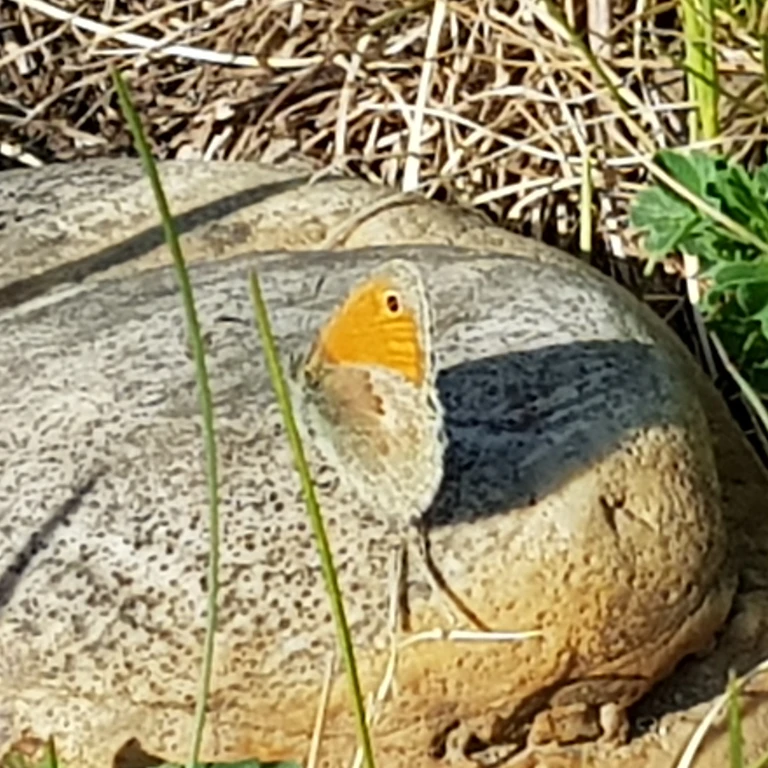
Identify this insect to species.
Coenonympha pamphilus
